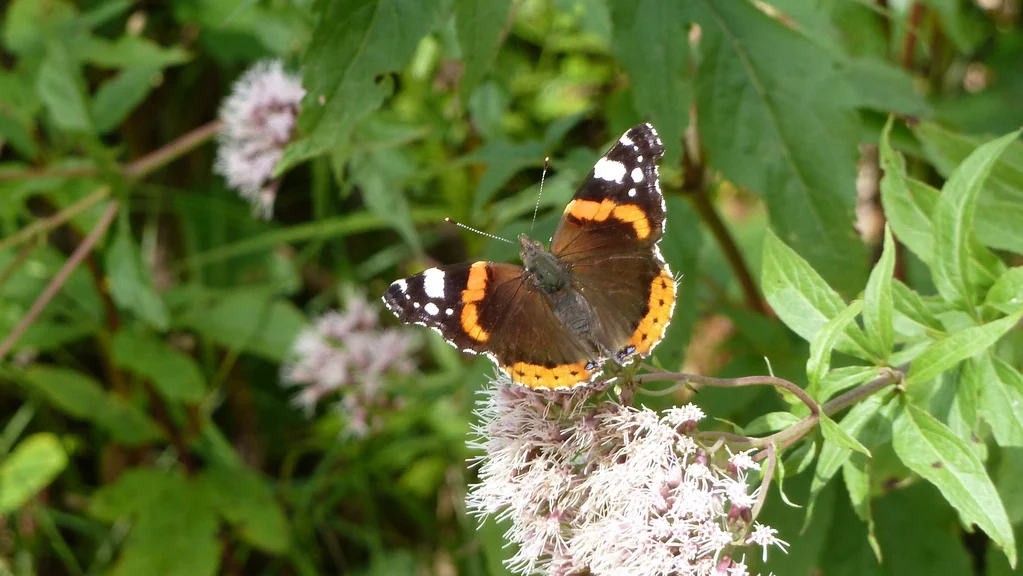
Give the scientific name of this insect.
Vanessa atalanta
